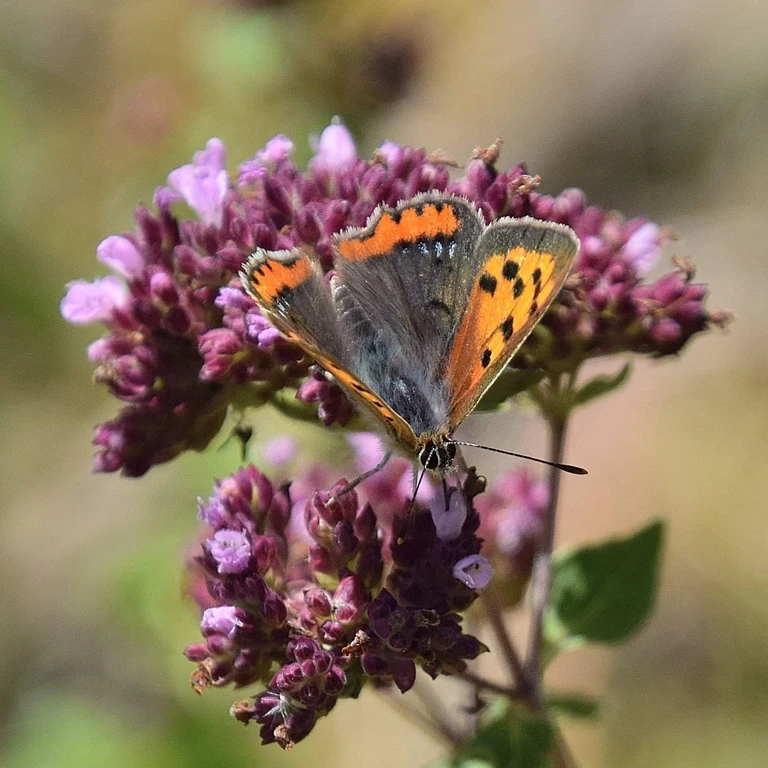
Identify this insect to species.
Lycaena phlaeas
